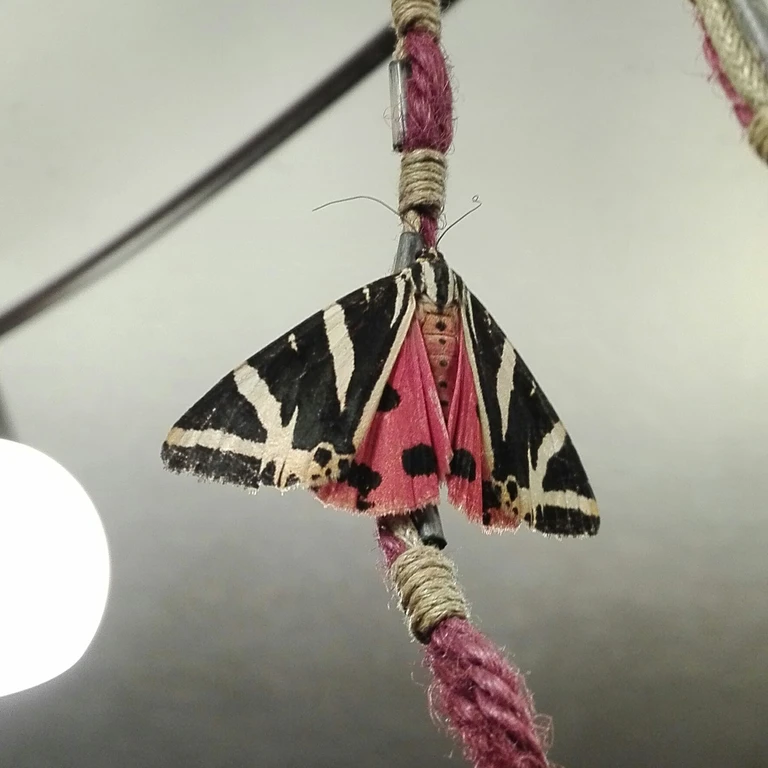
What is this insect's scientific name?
Euplagia quadripunctaria
